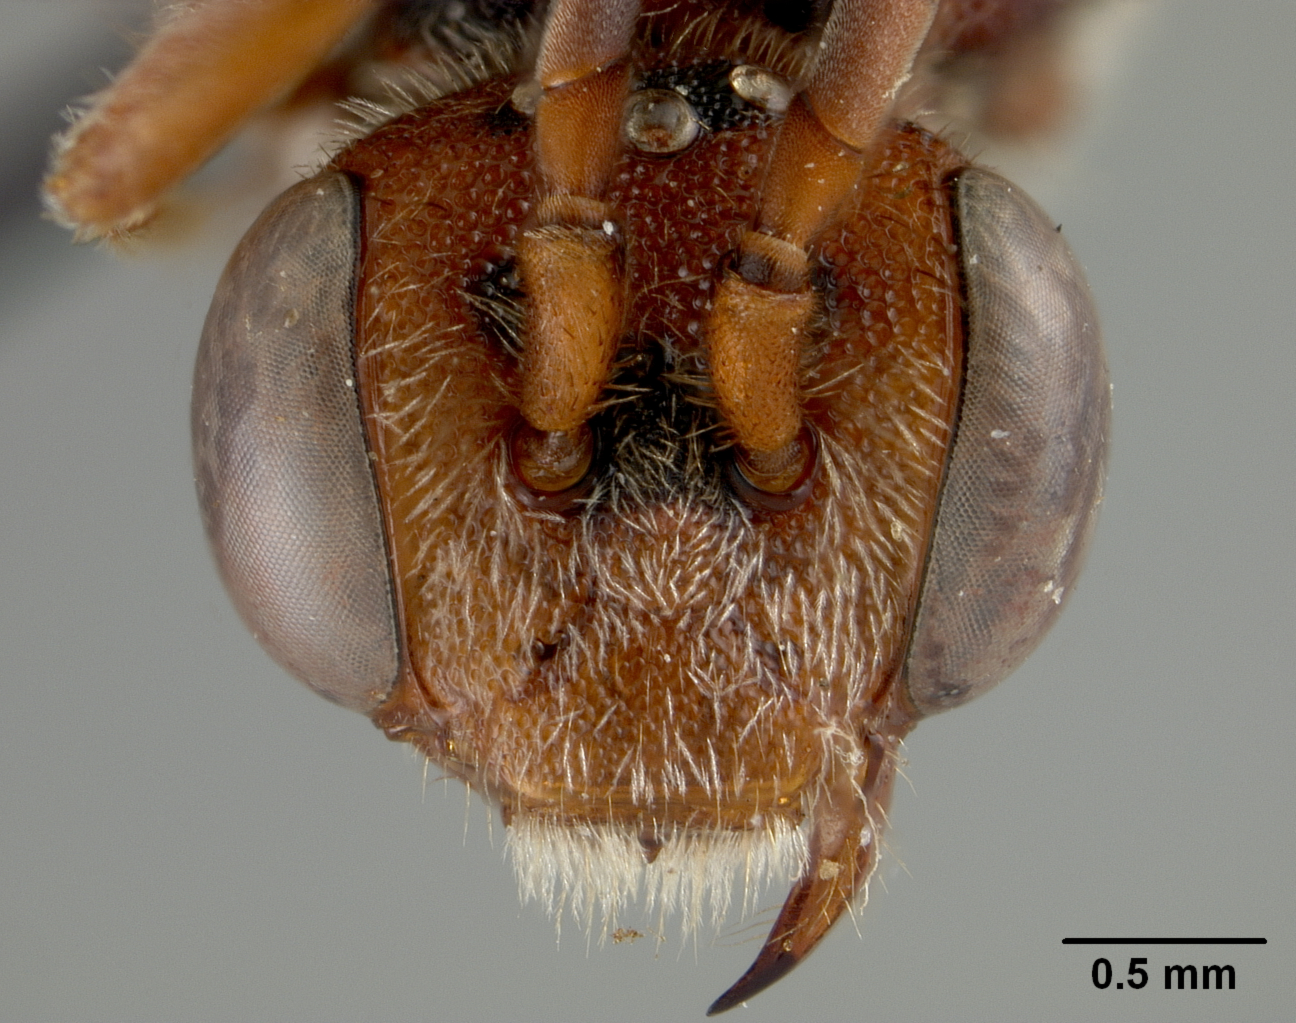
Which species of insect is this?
Nomada tyrrellensis
